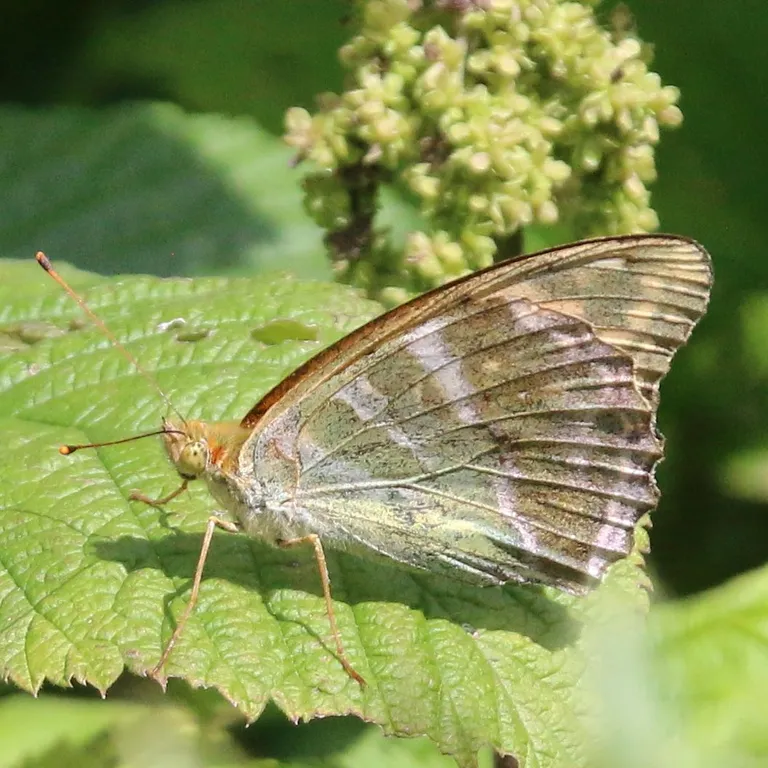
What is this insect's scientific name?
Argynnis paphia
